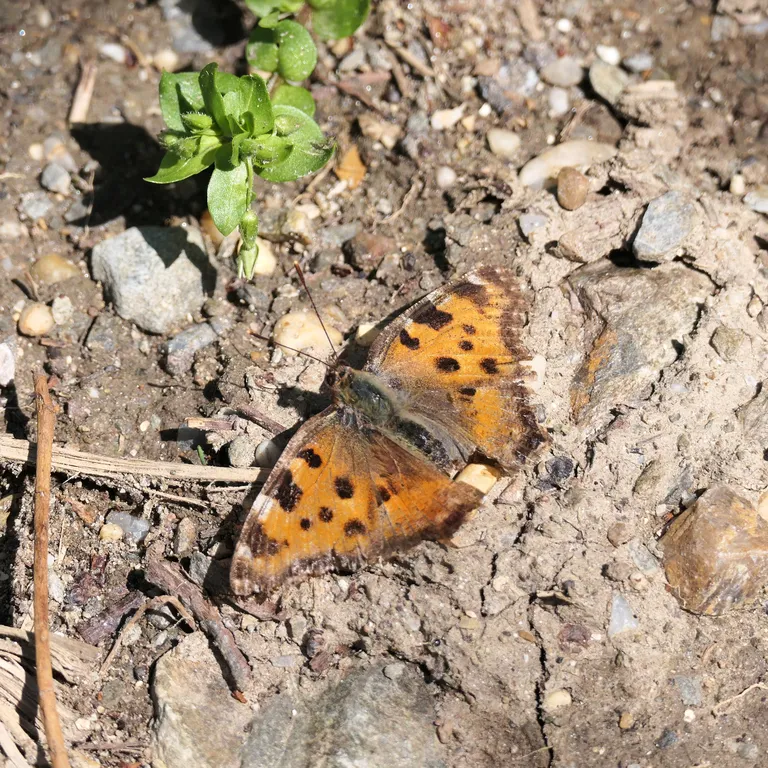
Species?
Nymphalis polychloros
